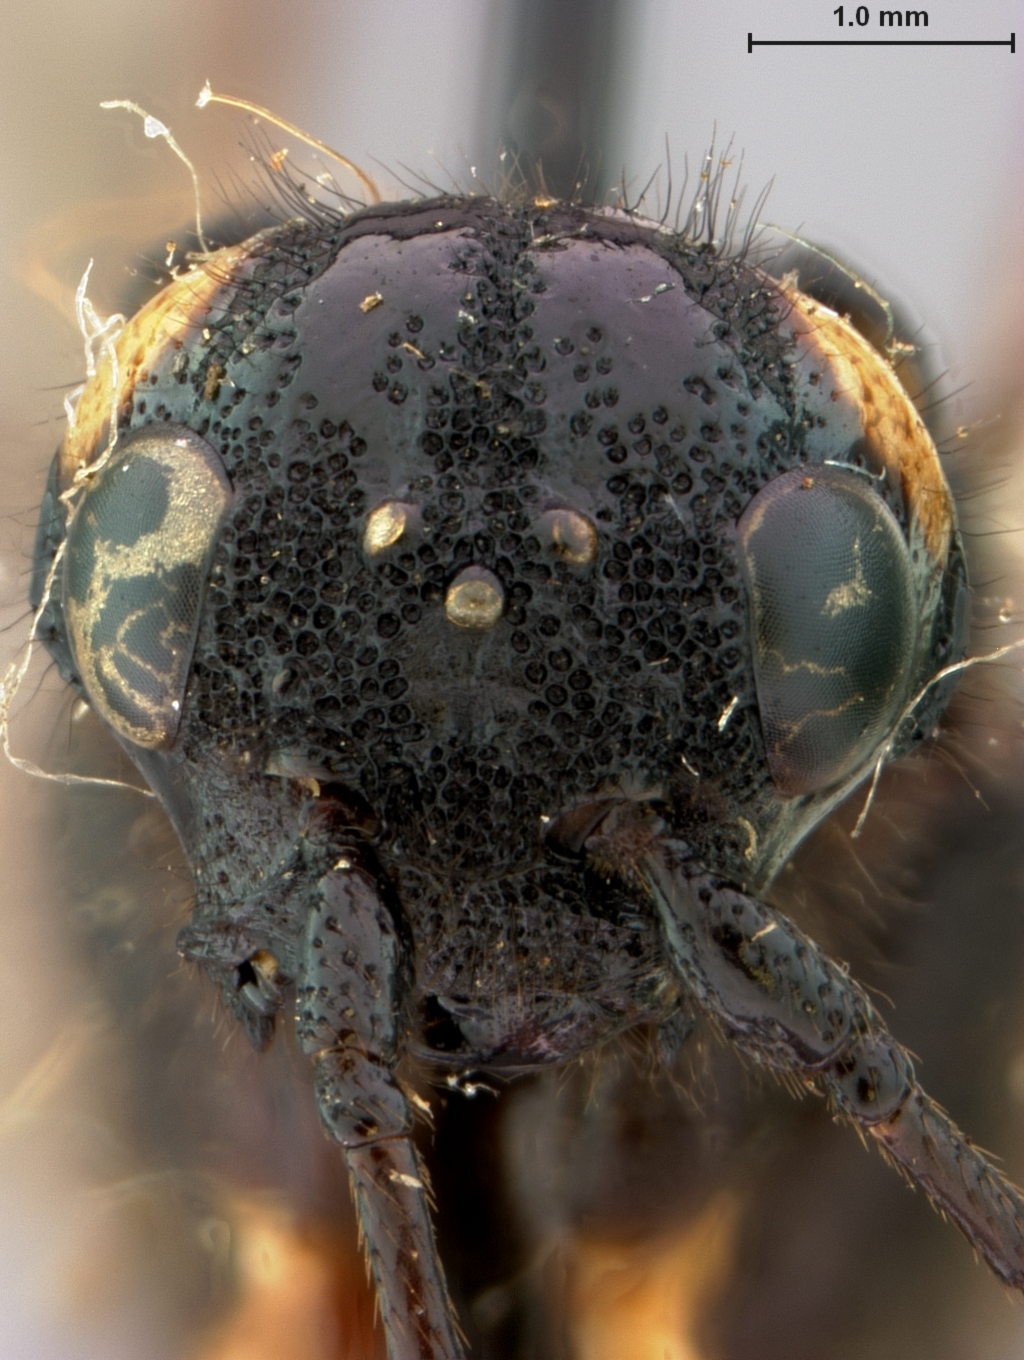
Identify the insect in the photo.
Xeris spectrum
